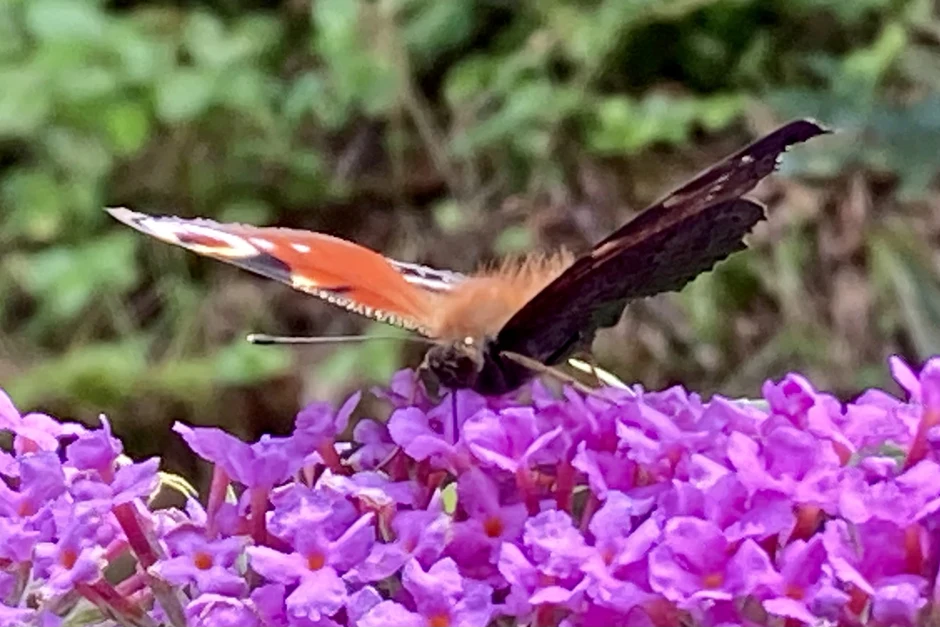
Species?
Aglais io
